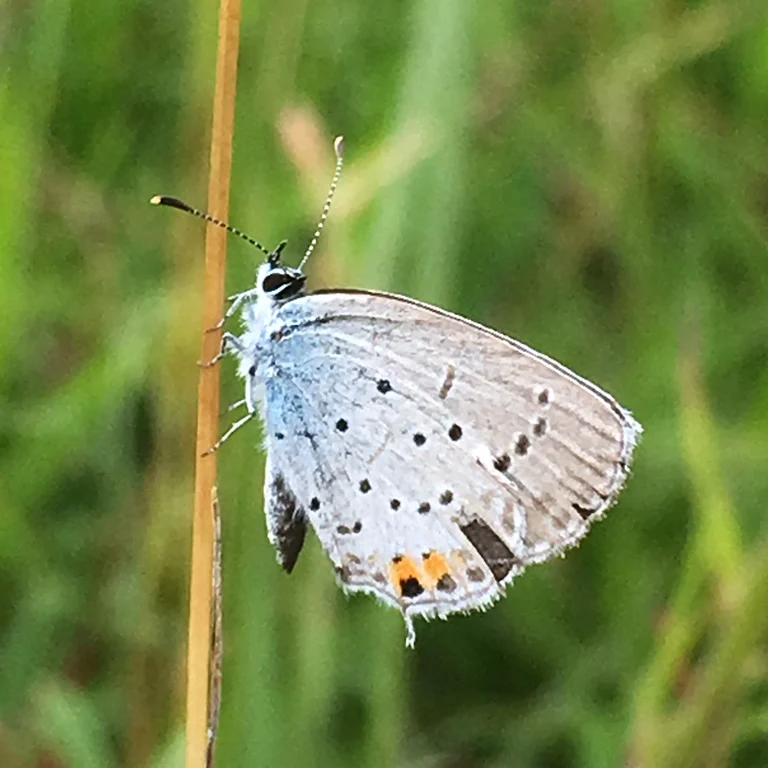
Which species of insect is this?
Cupido argiades (also Elkalyce argiades)
